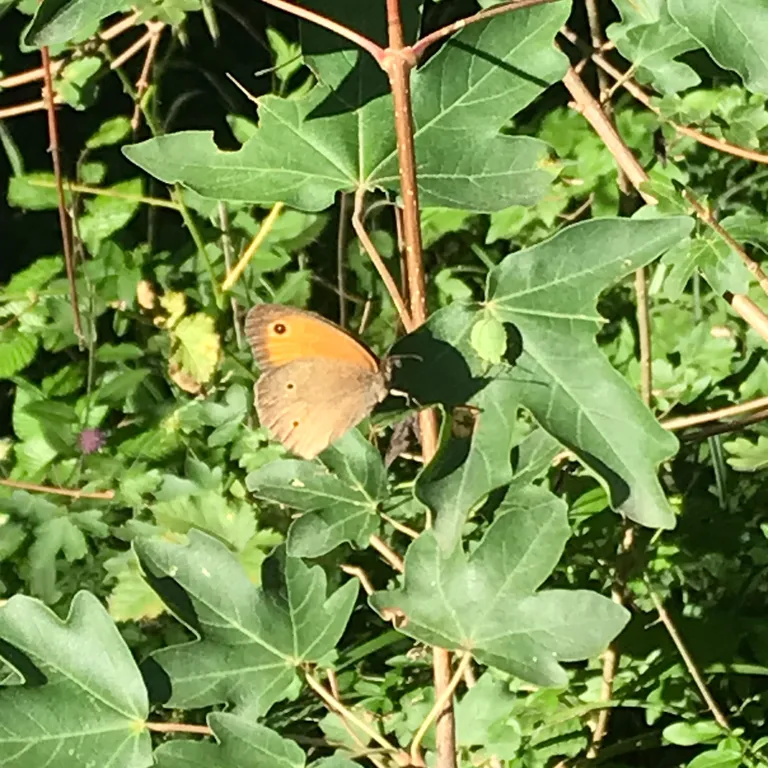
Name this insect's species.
Maniola jurtina
